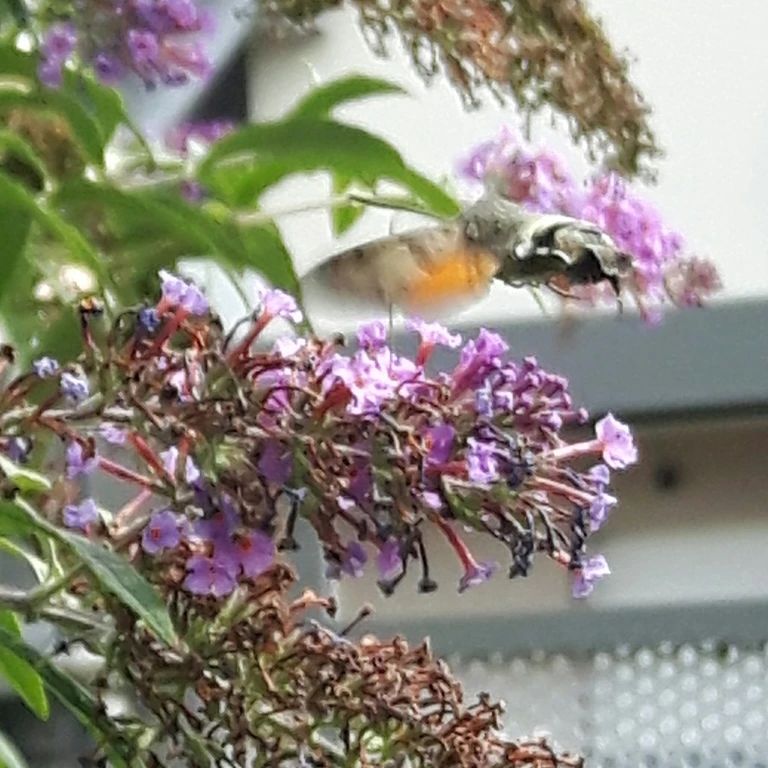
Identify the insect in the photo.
Macroglossum stellatarum
